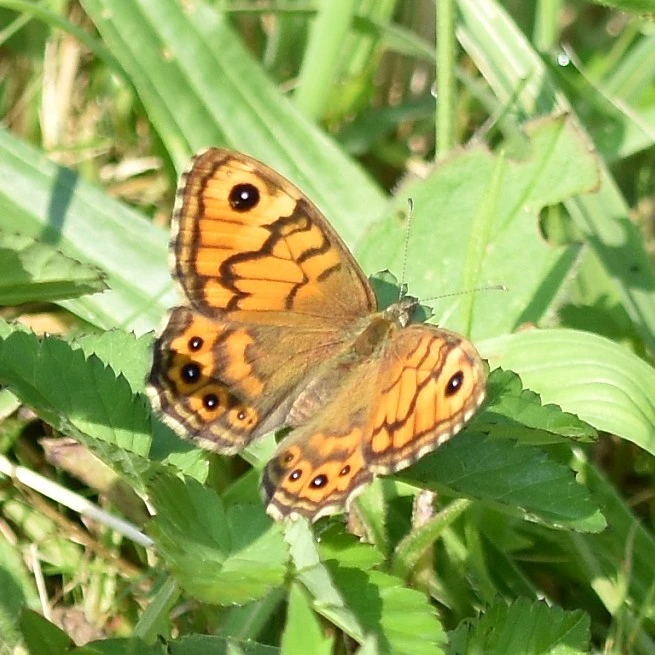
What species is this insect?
Lasiommata megera (also Pararge megera)
